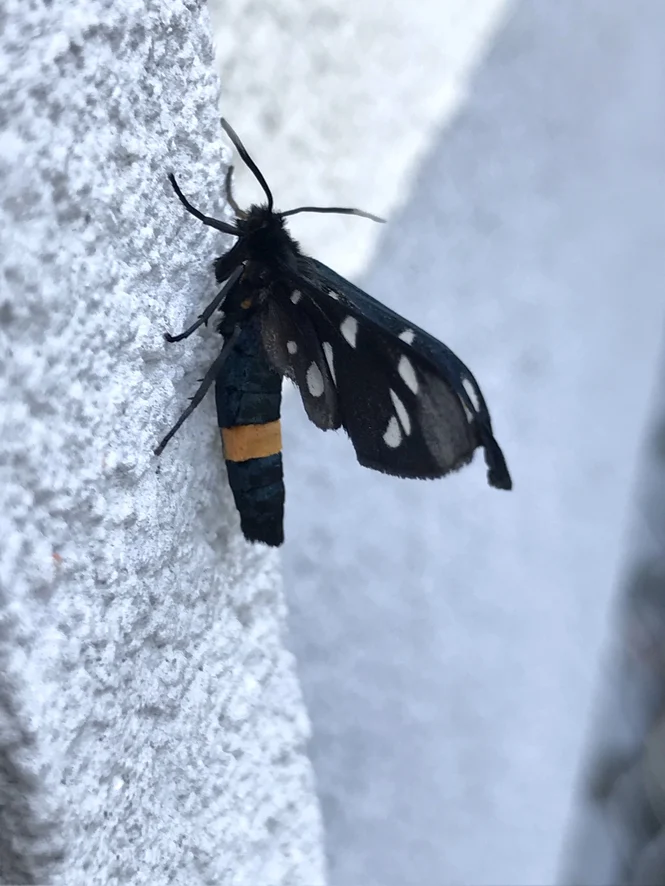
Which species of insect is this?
Amata phegea
